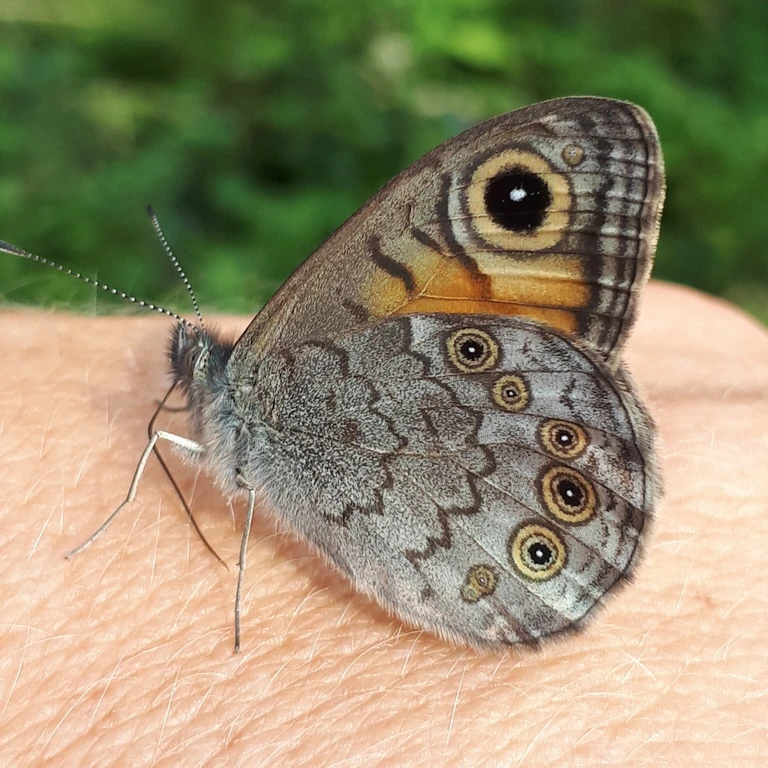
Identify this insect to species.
Lasiommata maera (also Pararge maera)
